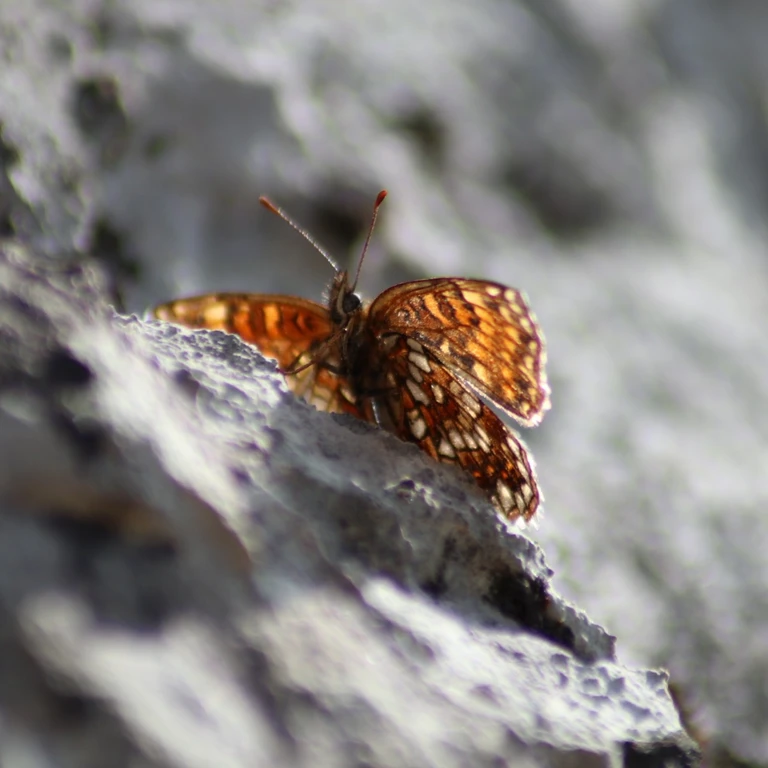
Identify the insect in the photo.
Melitaea diamina
